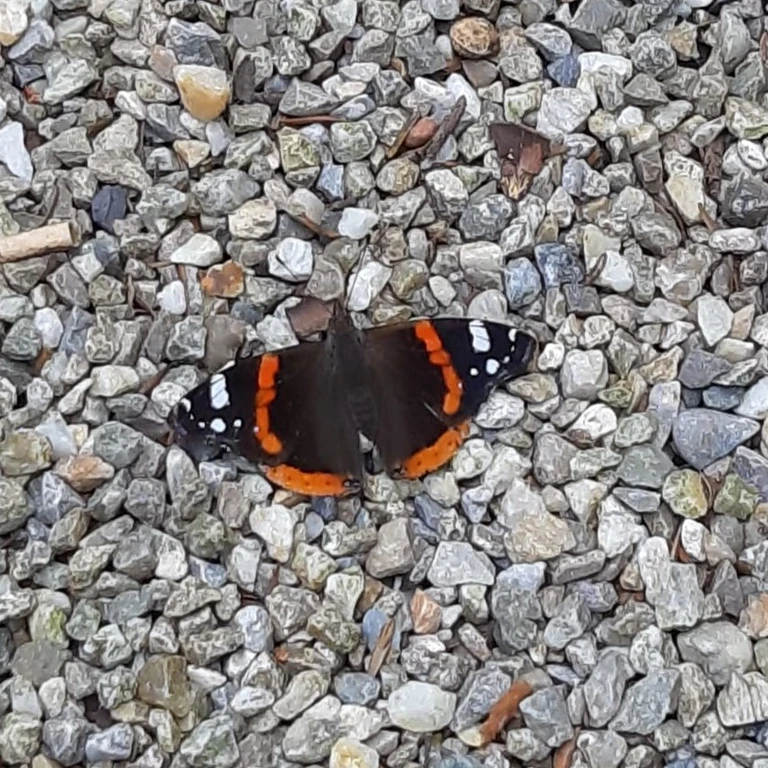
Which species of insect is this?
Vanessa atalanta
